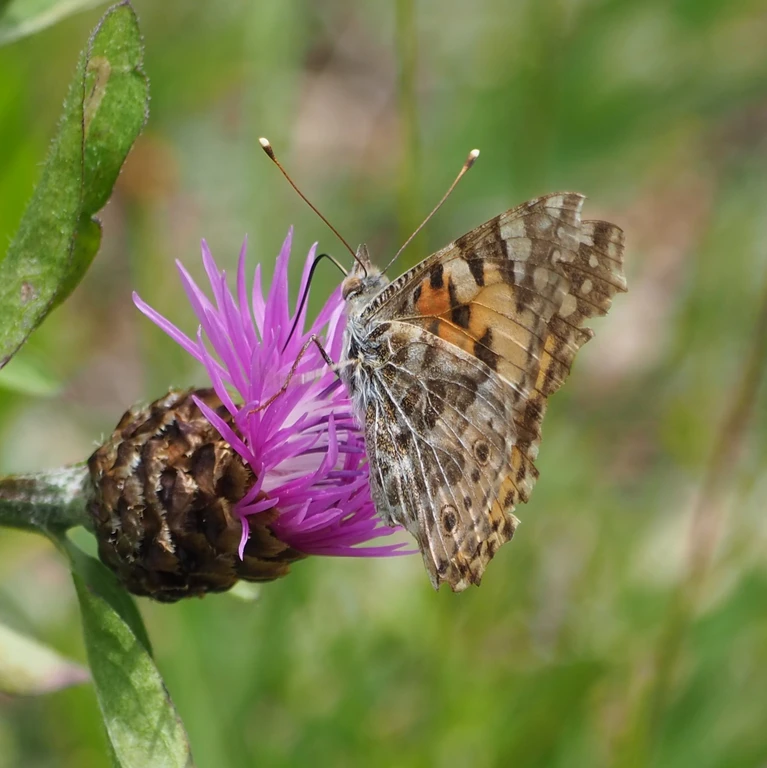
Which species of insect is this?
Vanessa cardui
